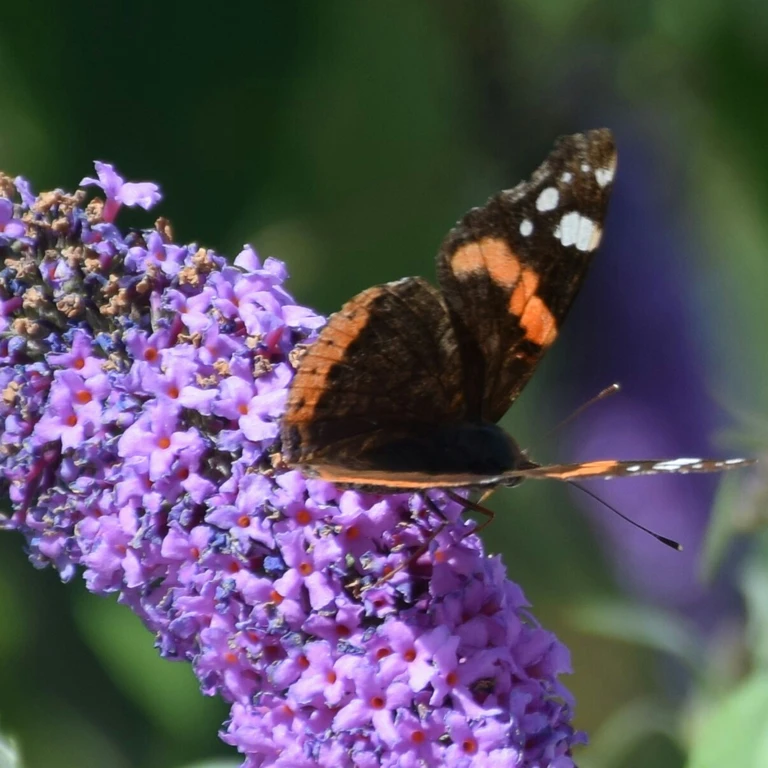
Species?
Vanessa atalanta
